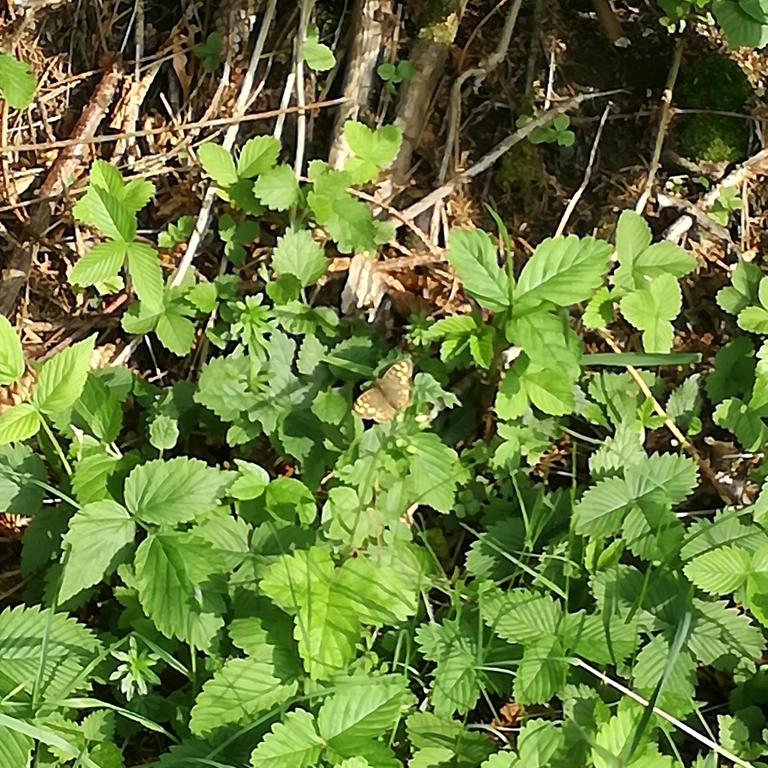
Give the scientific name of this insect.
Pararge aegeria
